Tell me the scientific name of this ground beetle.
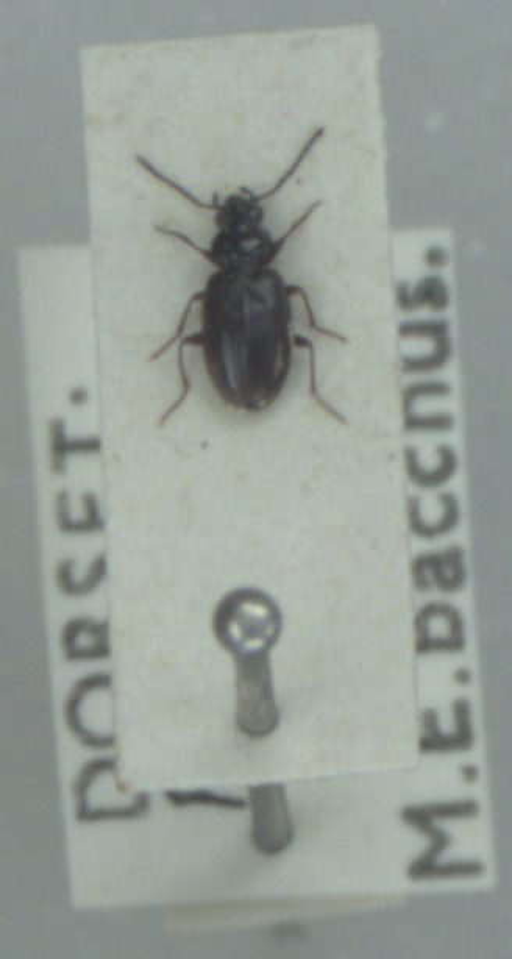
Bembidion lunulatum
